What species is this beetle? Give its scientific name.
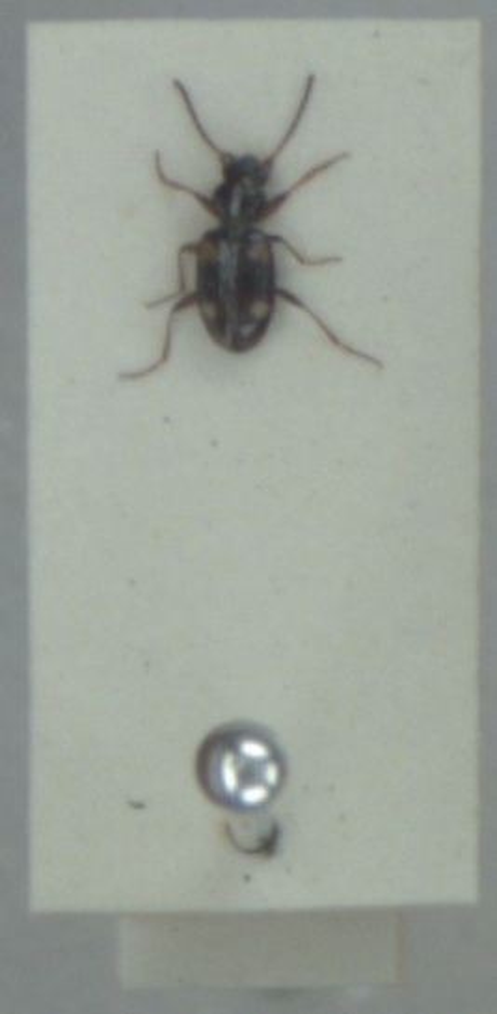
Bembidion quadrimaculatum
